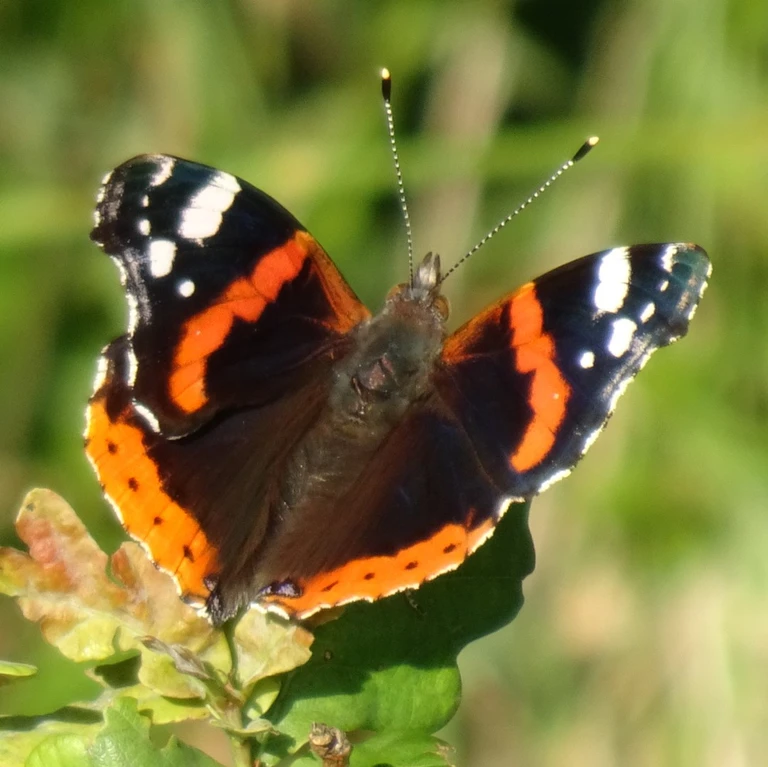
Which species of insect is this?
Vanessa atalanta
